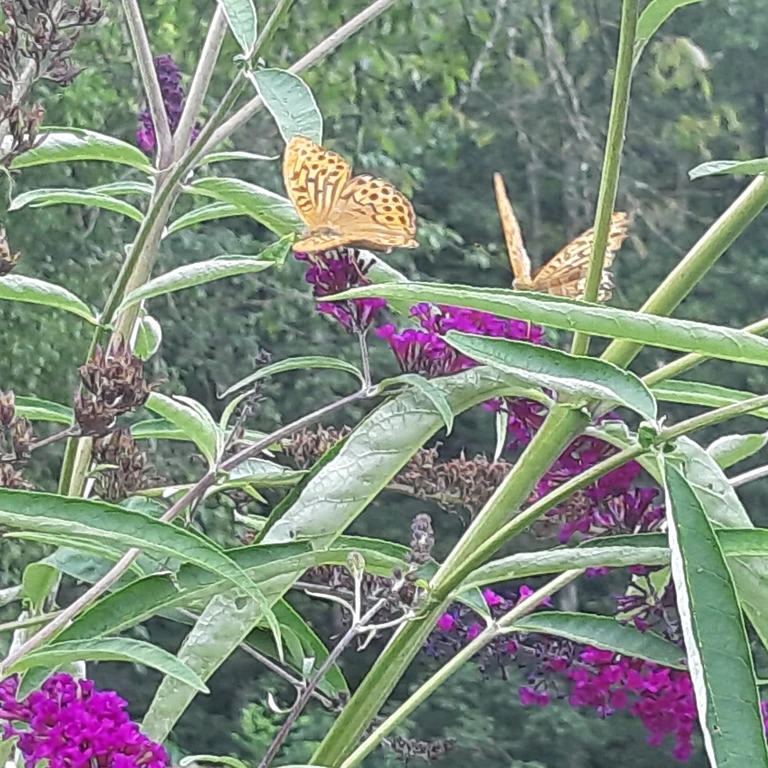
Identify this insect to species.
Argynnis paphia
